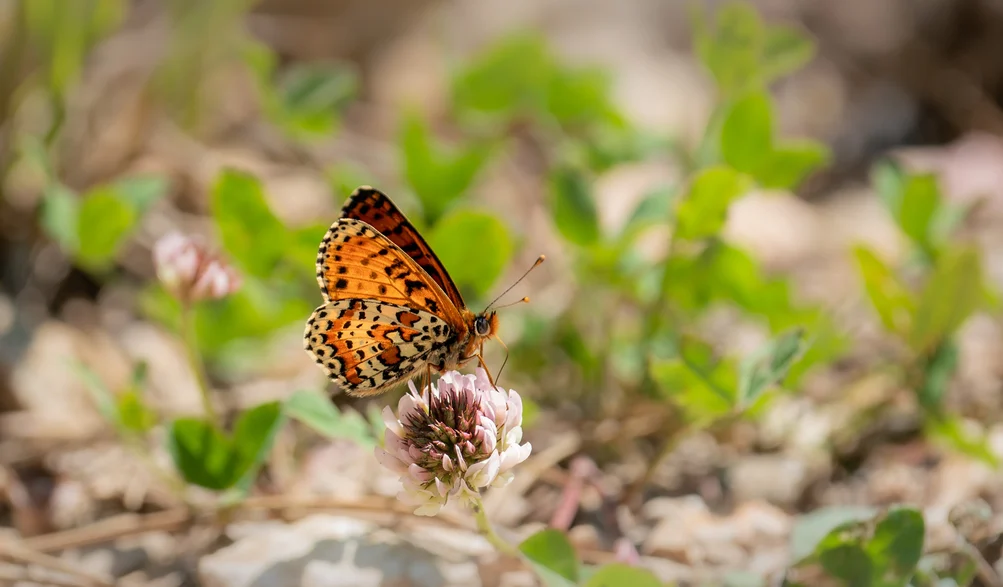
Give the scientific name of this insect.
Melitaea didyma
